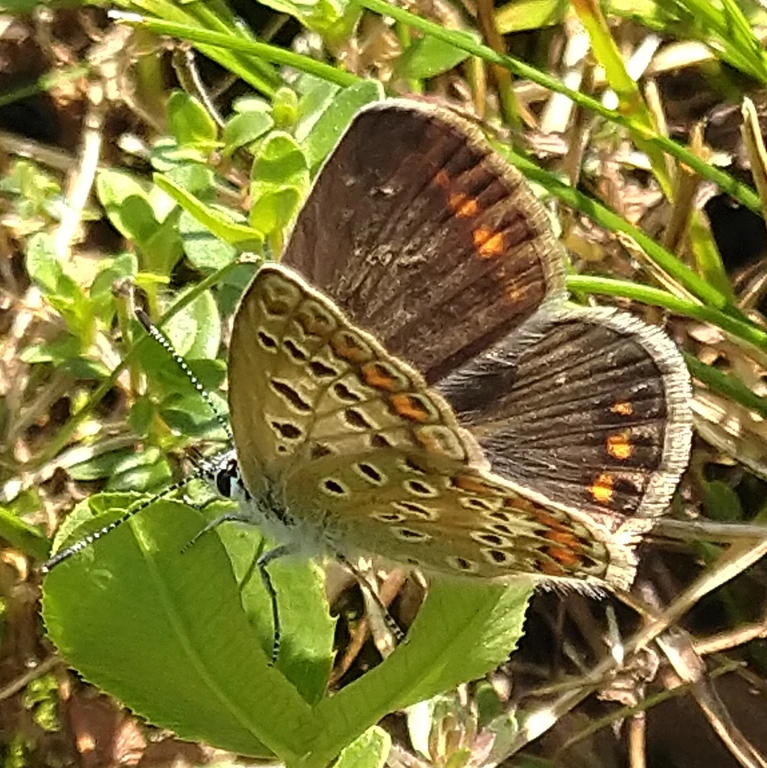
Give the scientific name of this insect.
Polyommatus icarus
